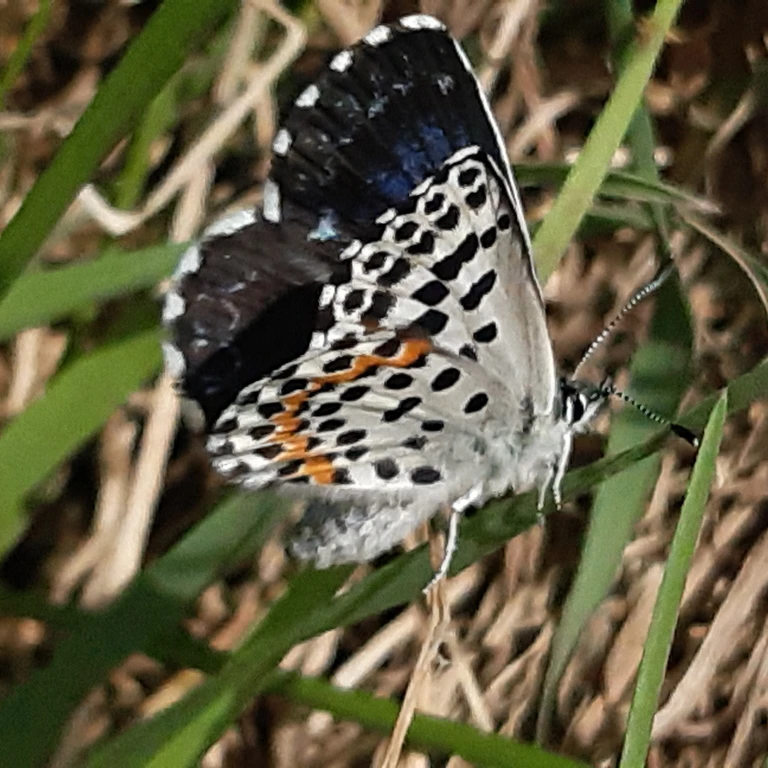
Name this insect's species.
Scolitantides orion
